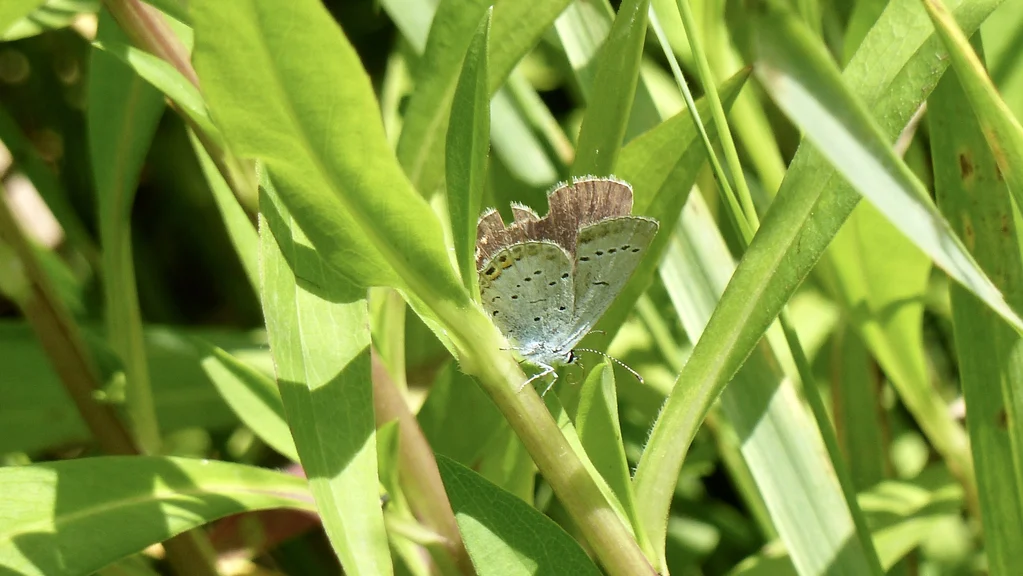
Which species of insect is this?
Cupido argiades (also Elkalyce argiades)
